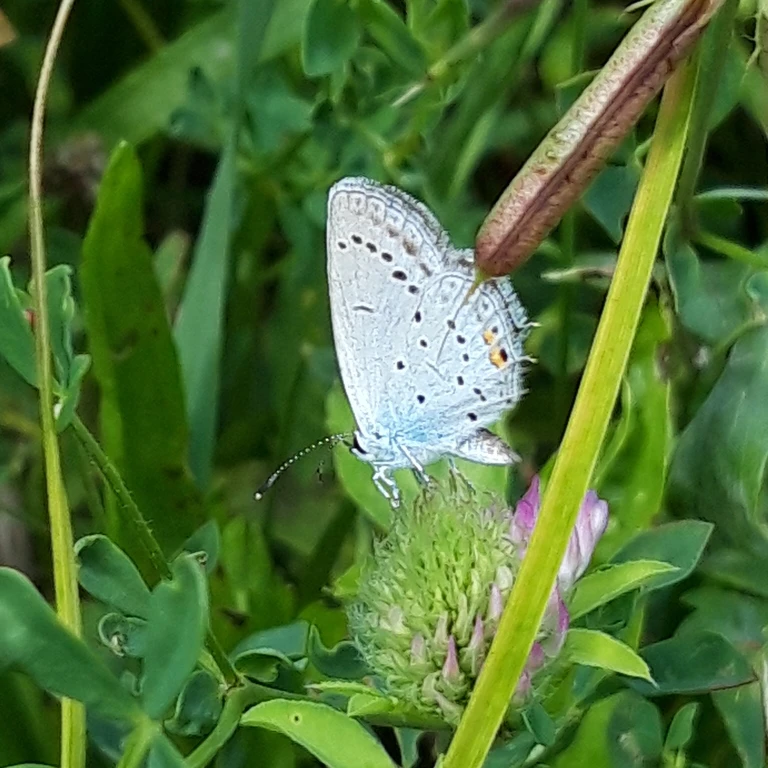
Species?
Cupido argiades (also Elkalyce argiades)
